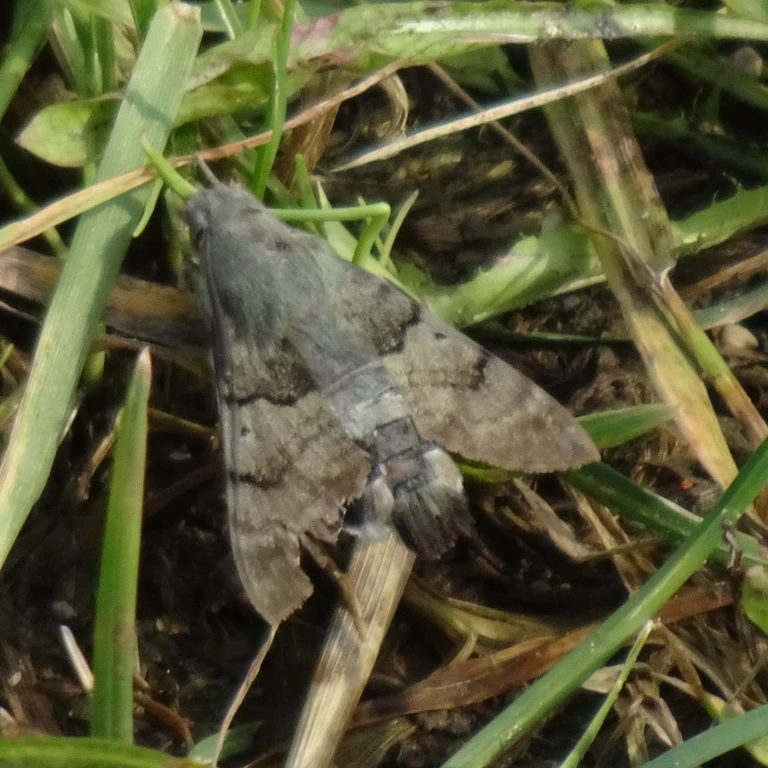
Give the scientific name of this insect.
Macroglossum stellatarum
